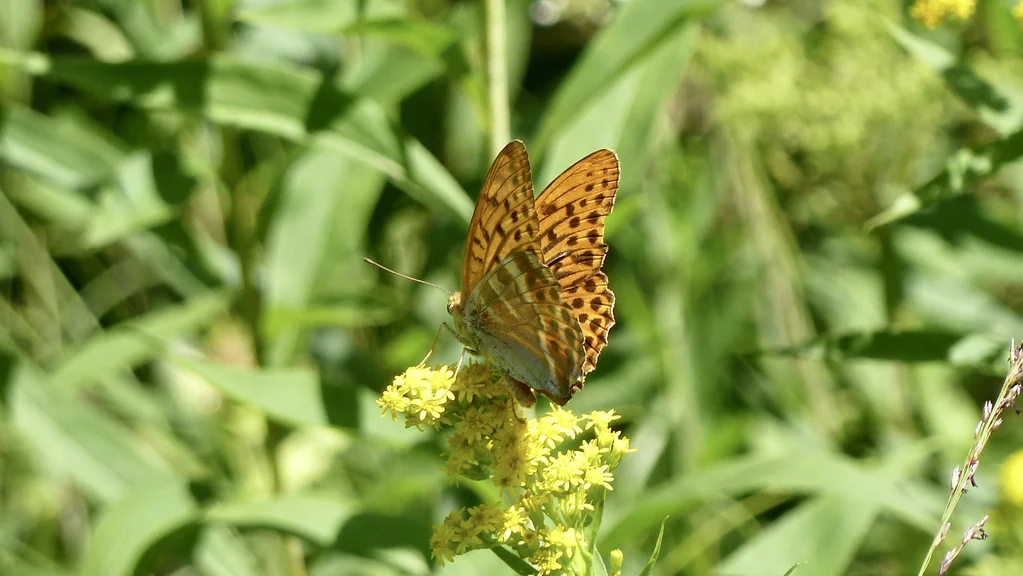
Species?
Argynnis paphia
